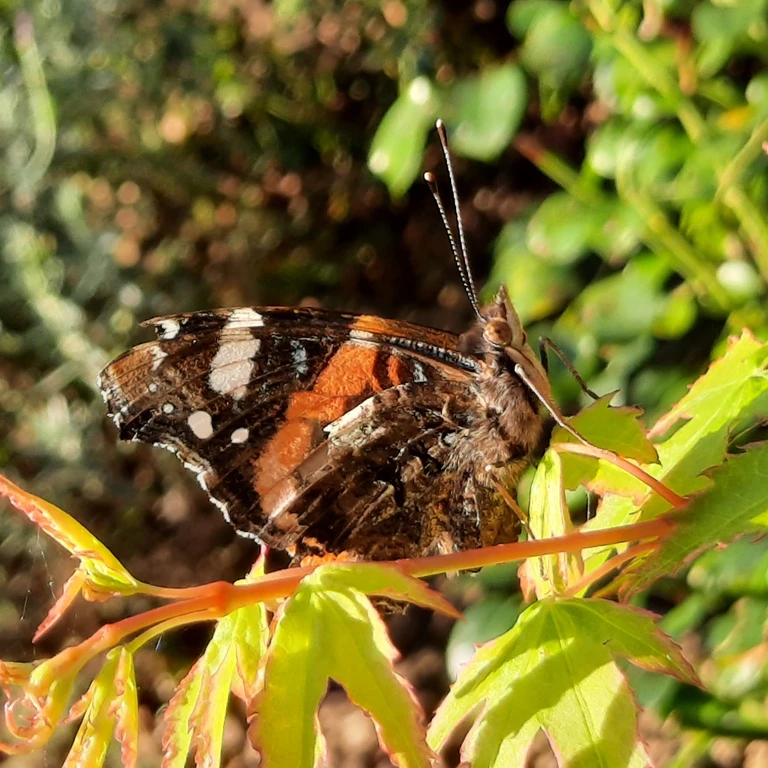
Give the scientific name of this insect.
Vanessa atalanta
